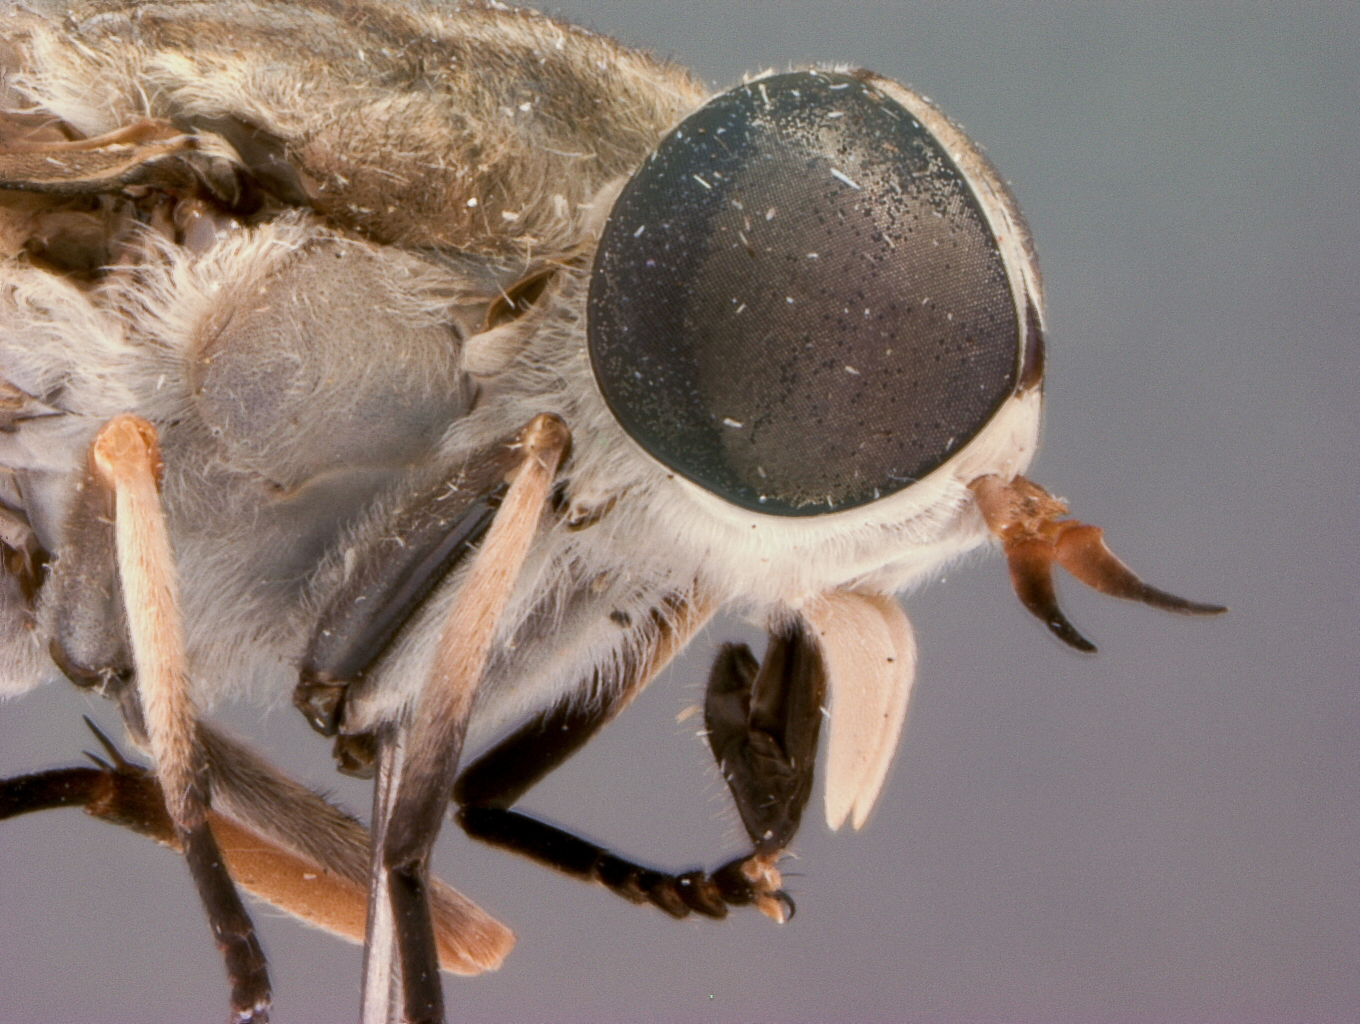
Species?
Tabanus krombeini
